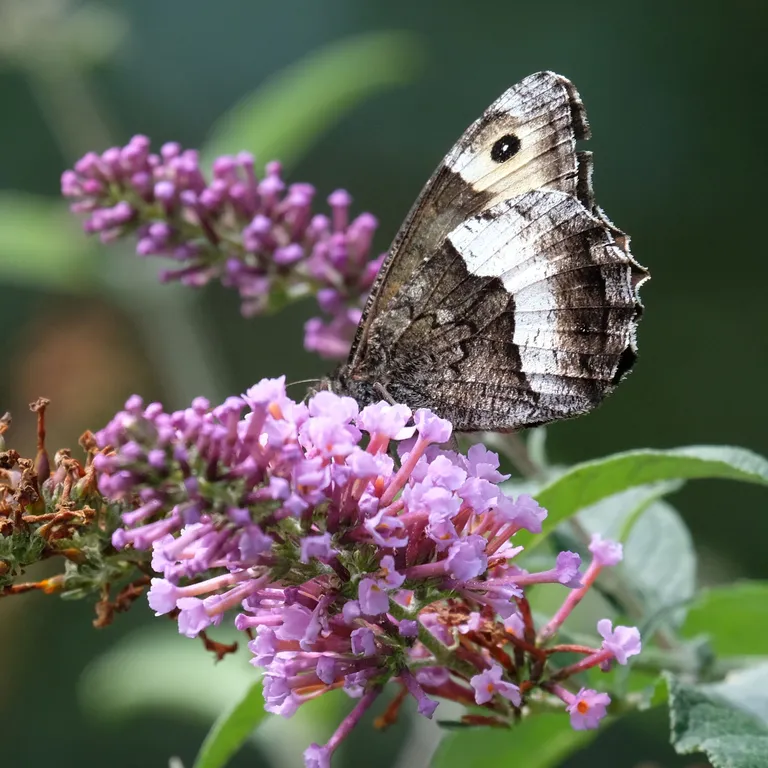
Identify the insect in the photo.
Hipparchia alcyone
